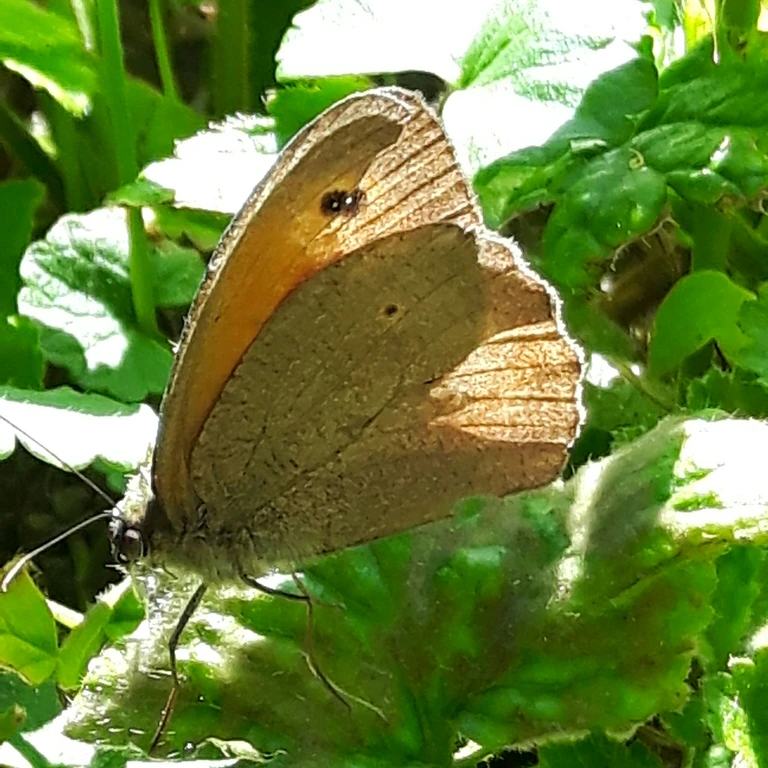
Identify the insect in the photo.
Maniola jurtina
